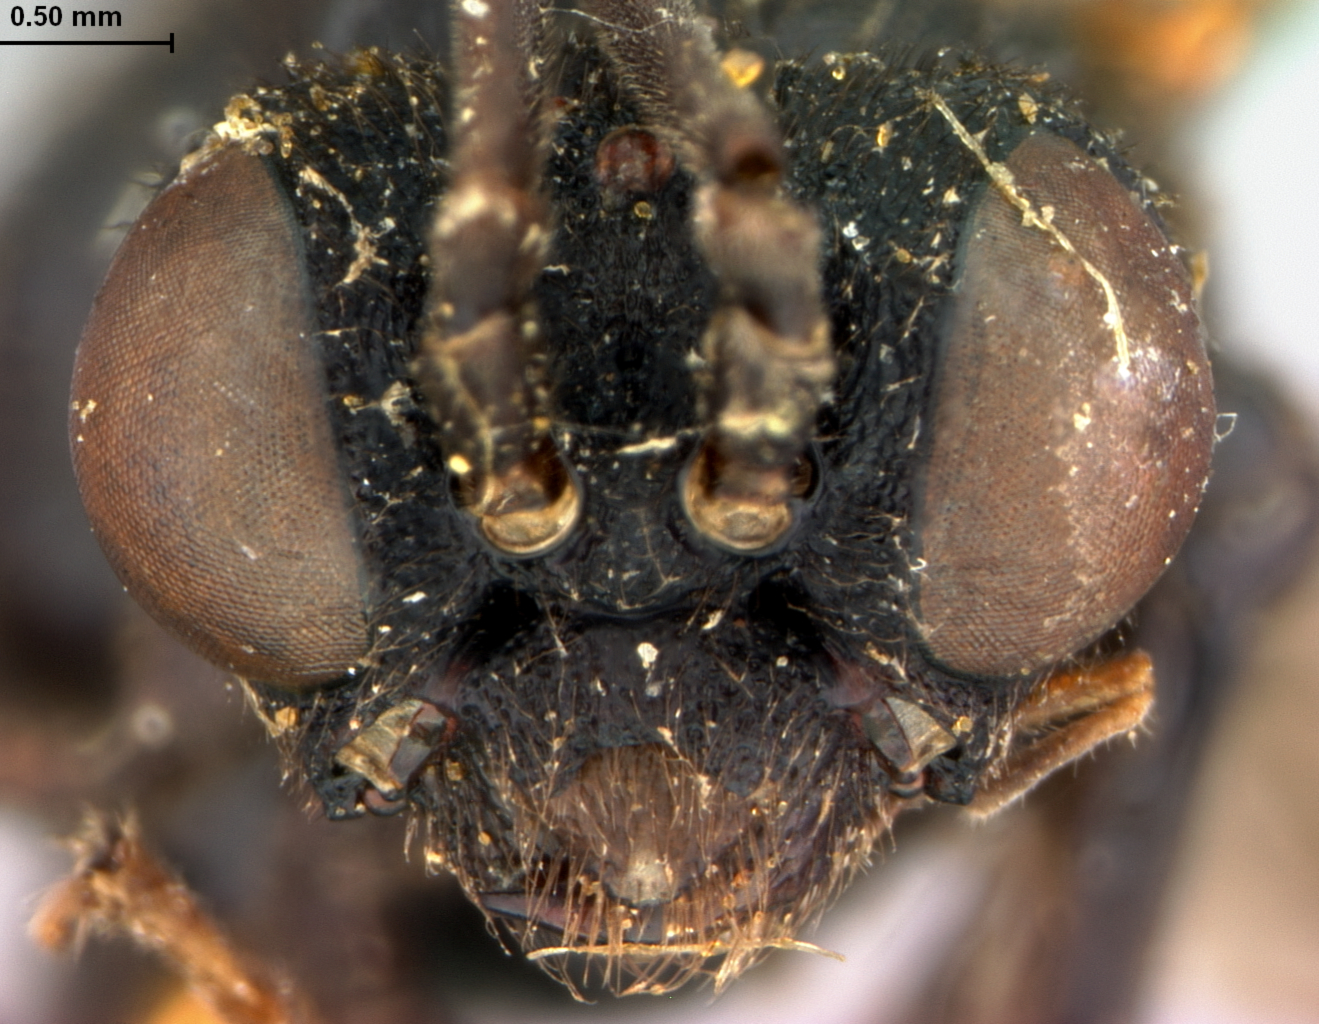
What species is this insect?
Lagium angulabre
